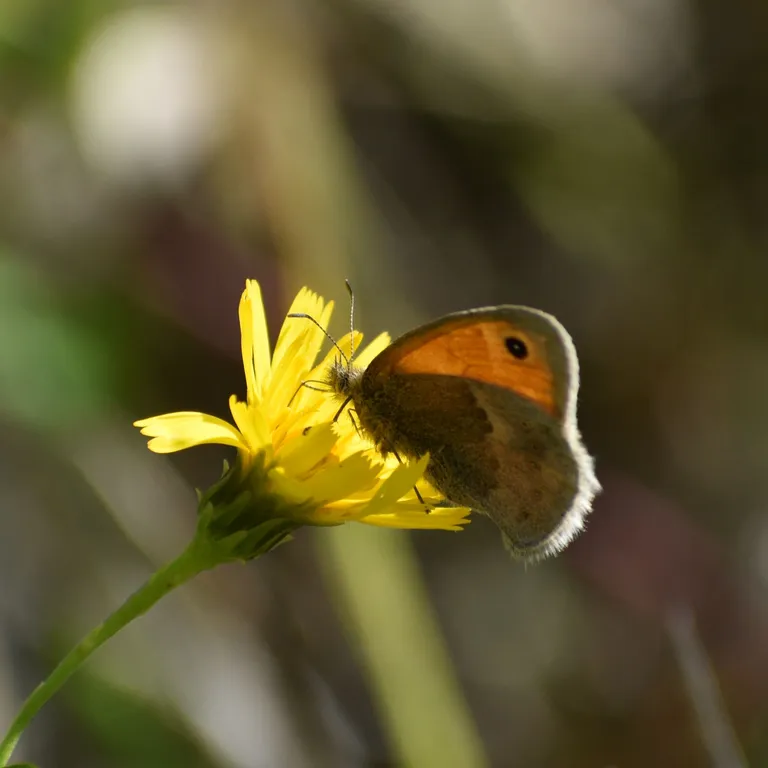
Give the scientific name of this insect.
Coenonympha pamphilus
